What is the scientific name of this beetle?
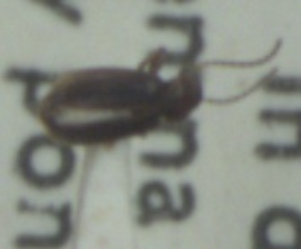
Acupalpus dubius
